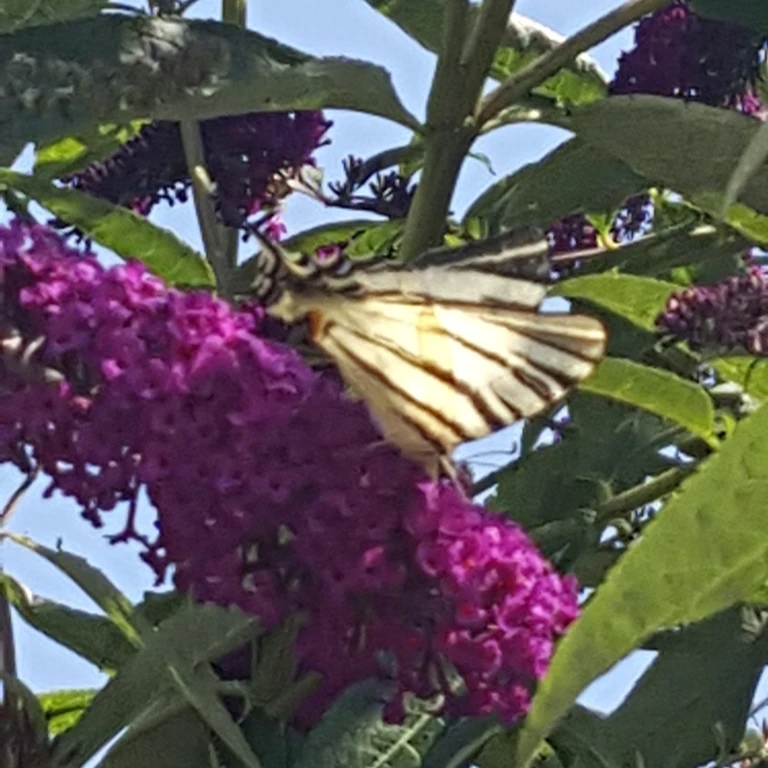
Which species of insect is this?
Iphiclides podalirius
